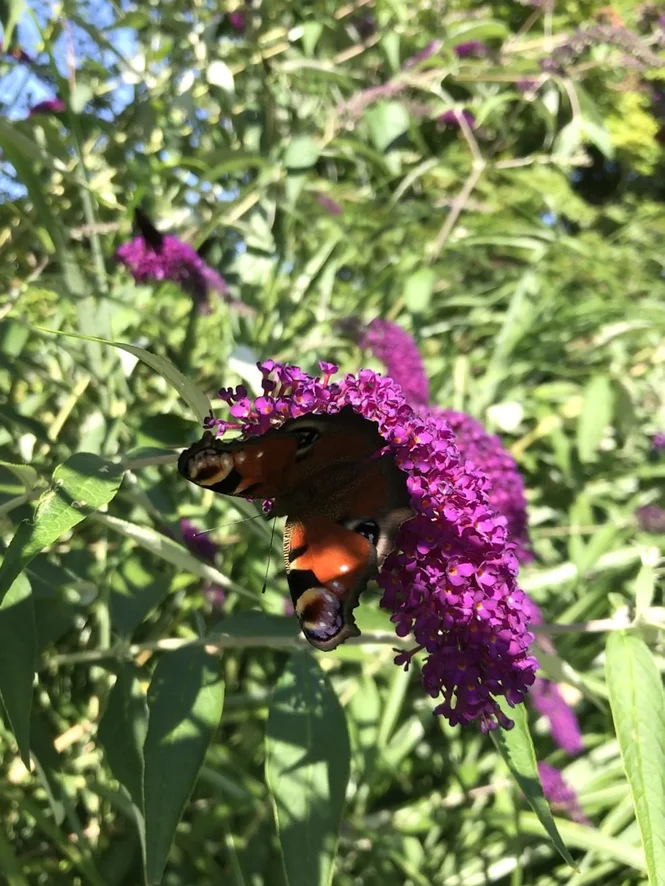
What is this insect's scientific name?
Aglais io
